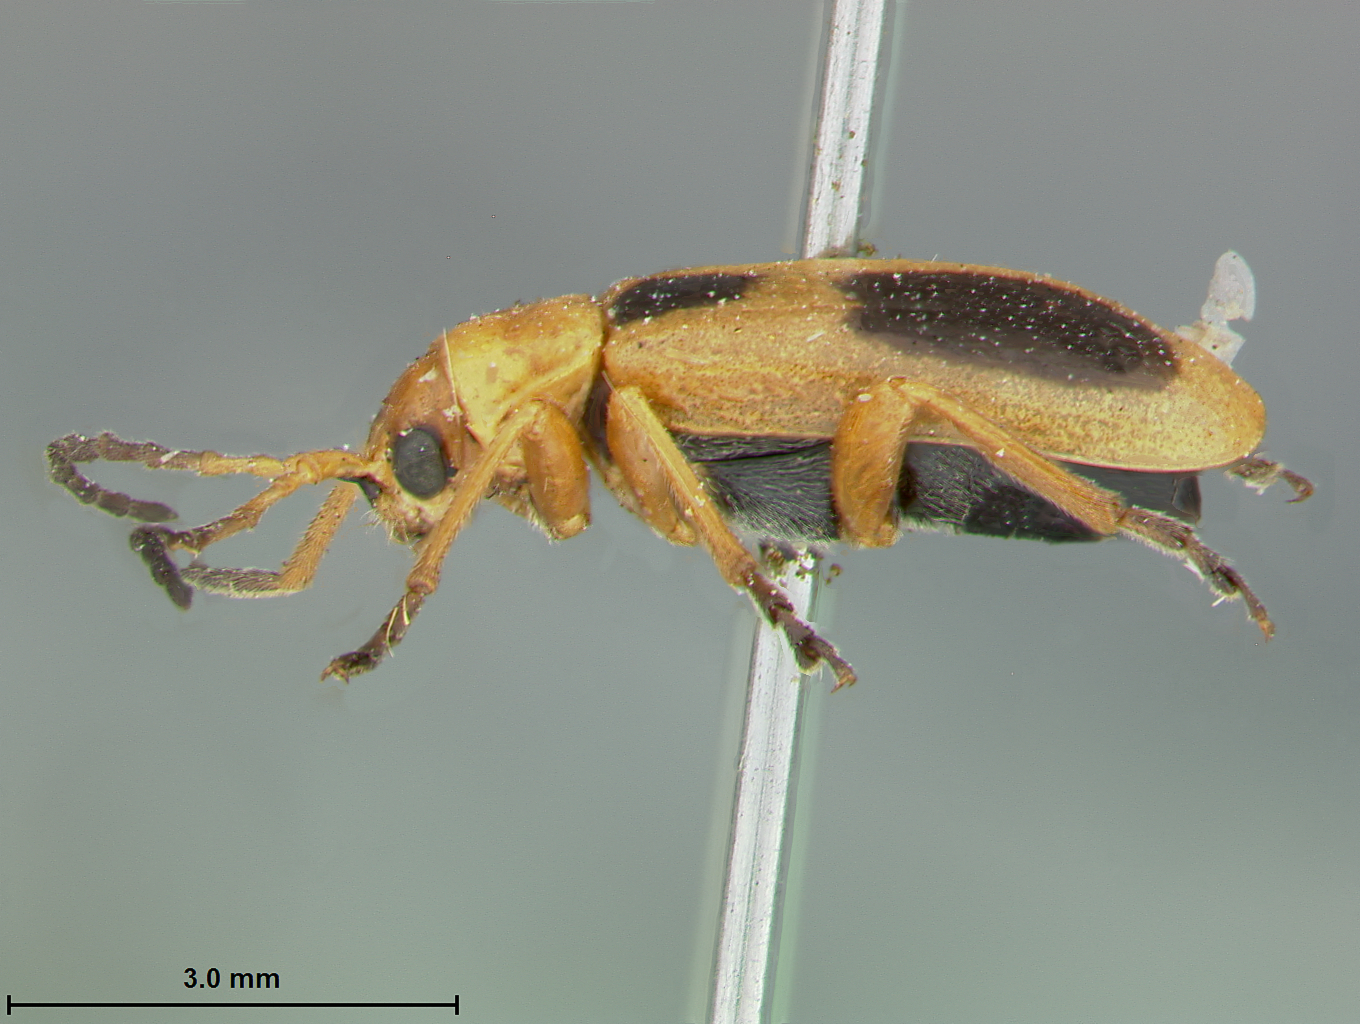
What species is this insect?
Phyllobrotica nigritarsis
